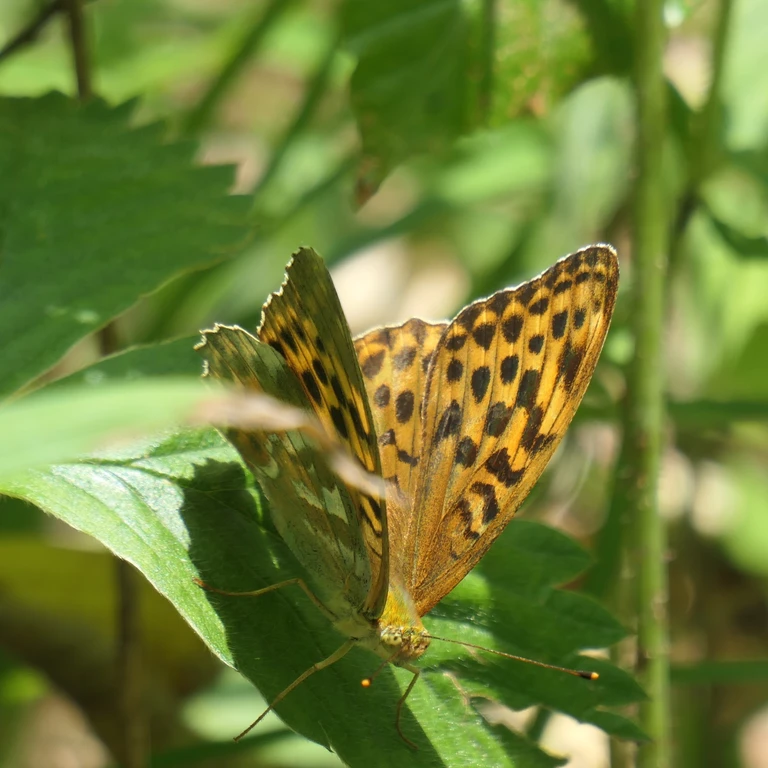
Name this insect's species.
Argynnis paphia
